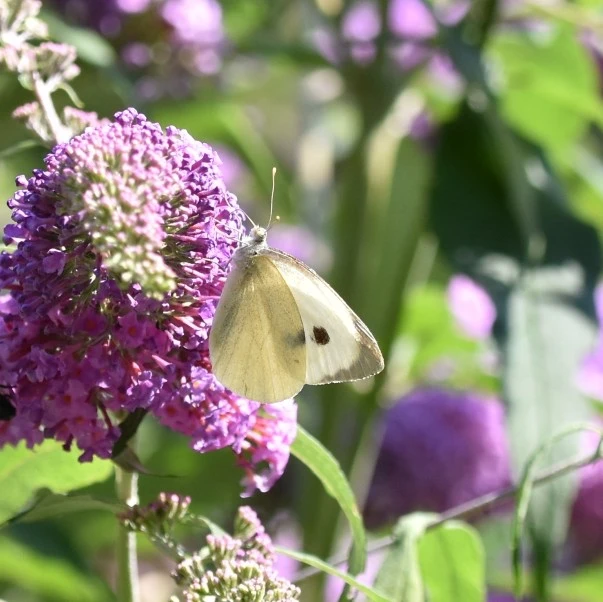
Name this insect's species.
Pieris brassicae
